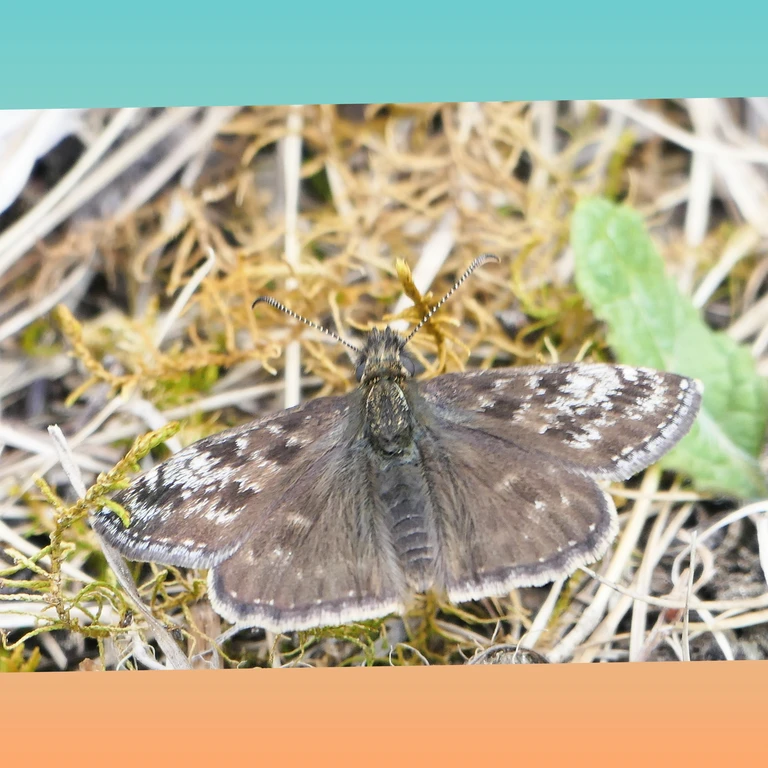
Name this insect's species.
Erynnis tages
